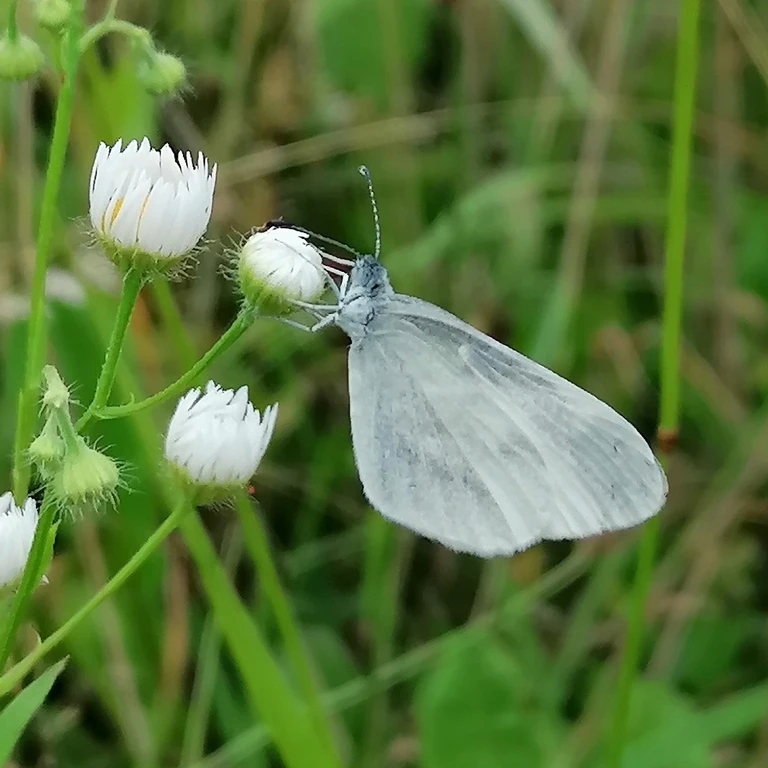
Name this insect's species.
Leptidea sinapis/juvernica
